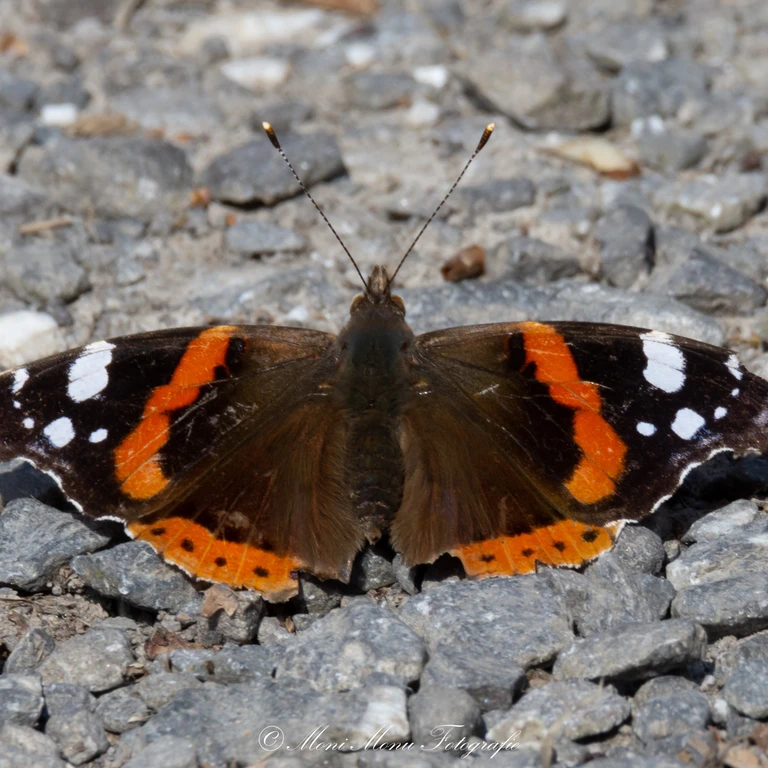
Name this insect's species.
Vanessa atalanta
